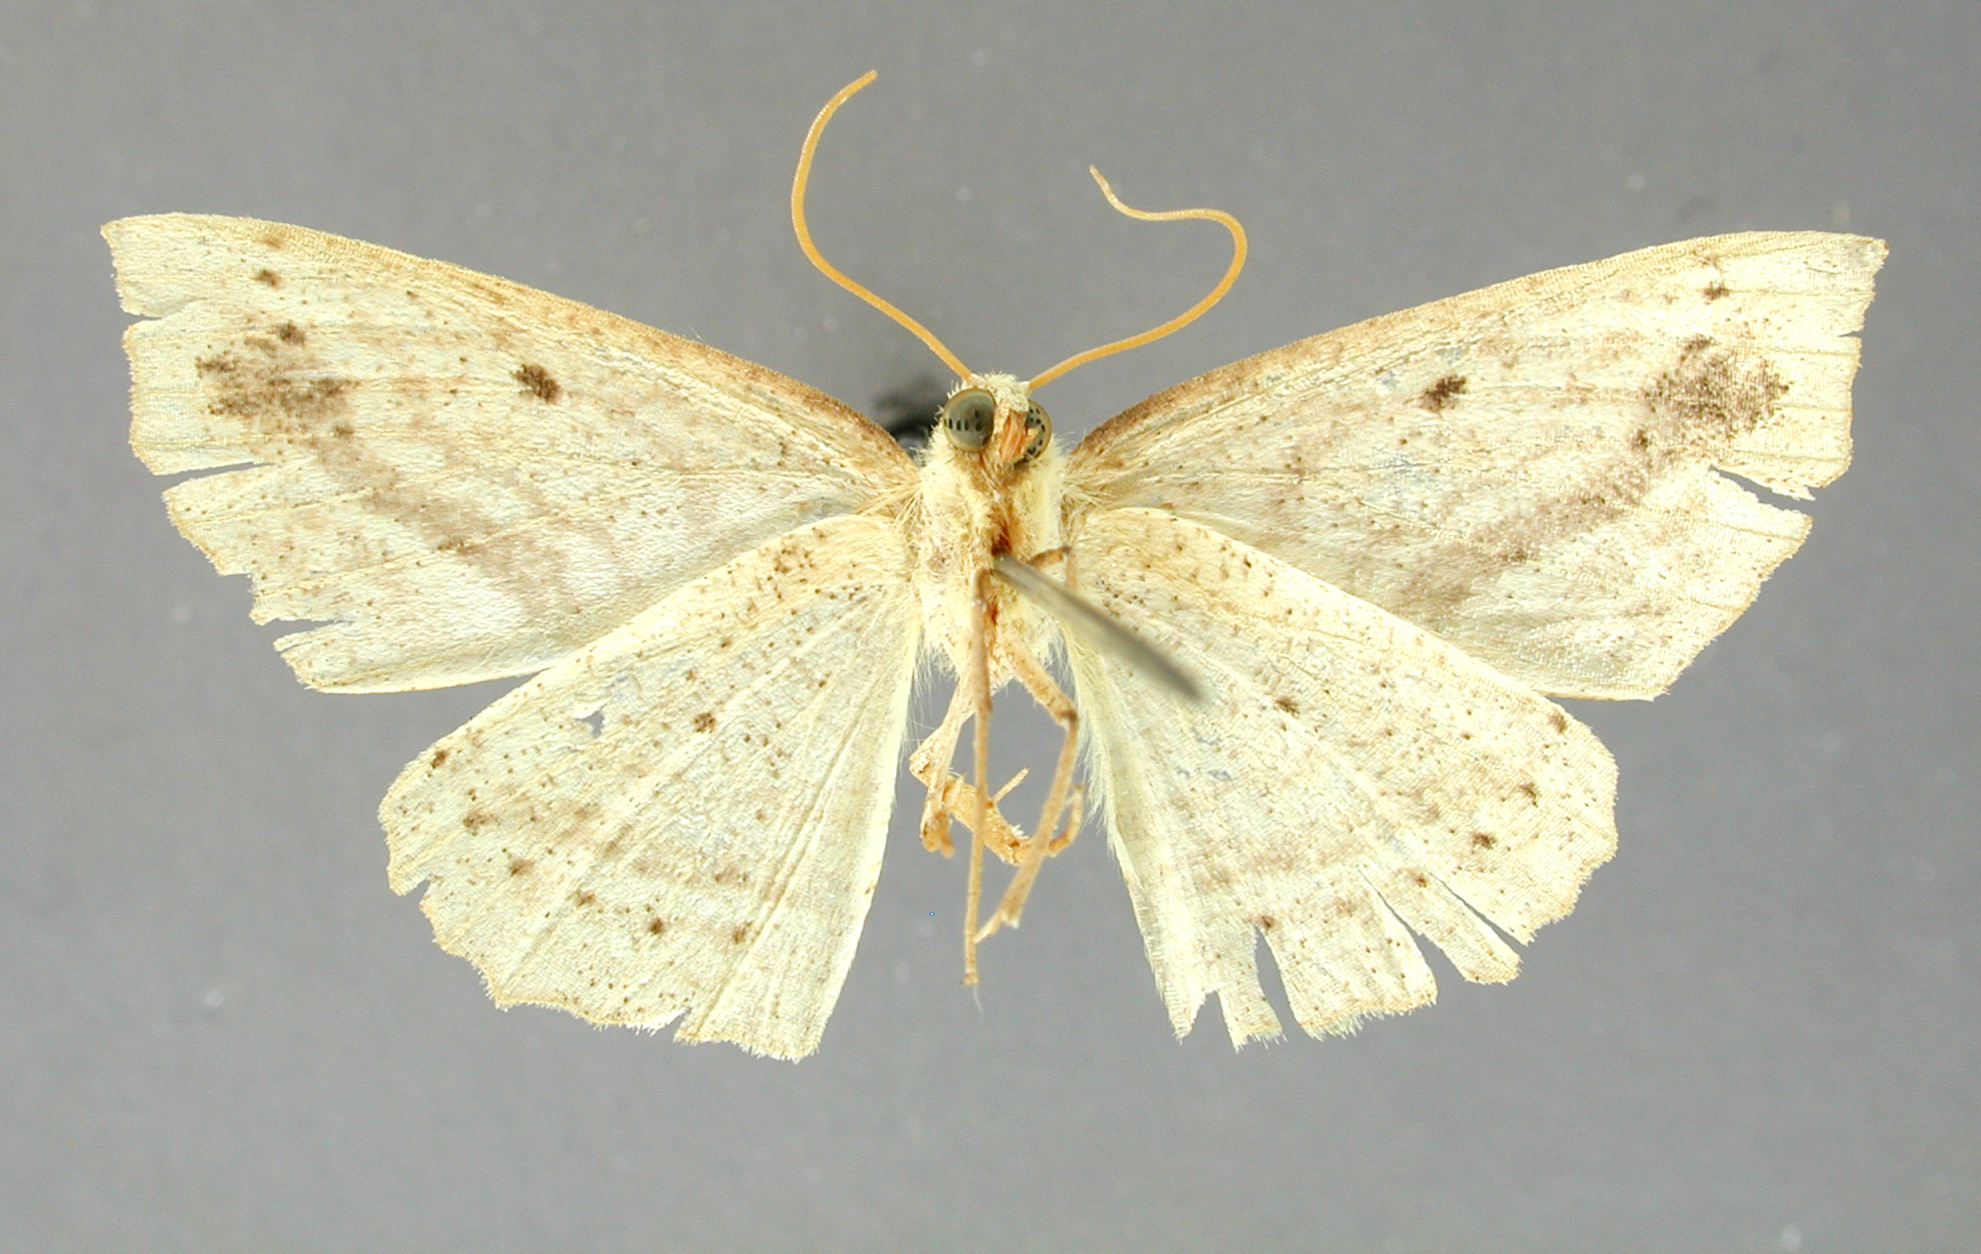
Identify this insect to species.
Apicia deoia
